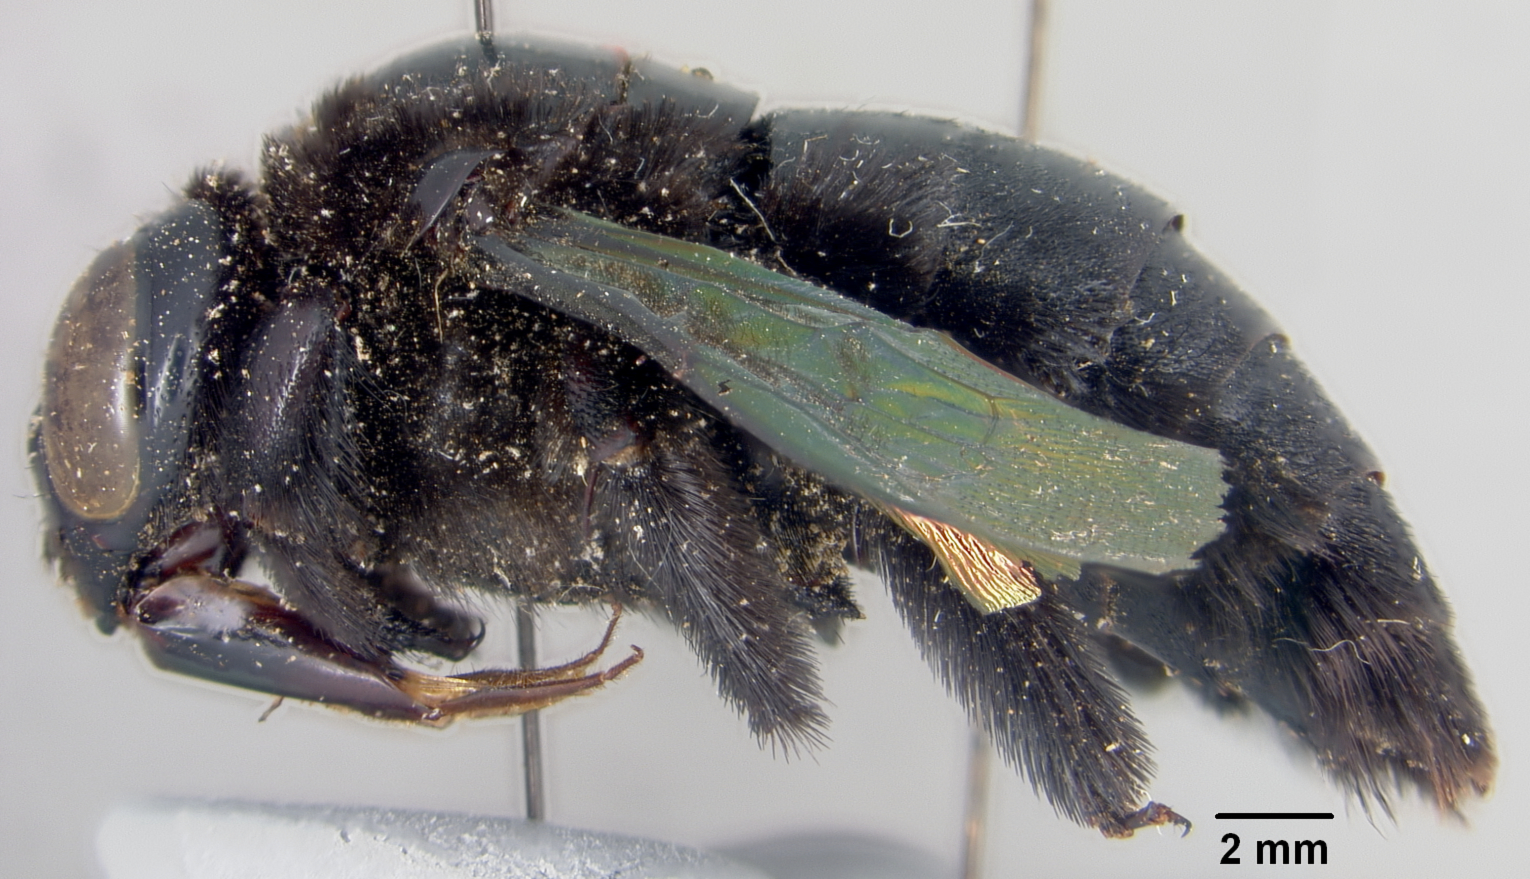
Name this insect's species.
Mesotrichia kerri
